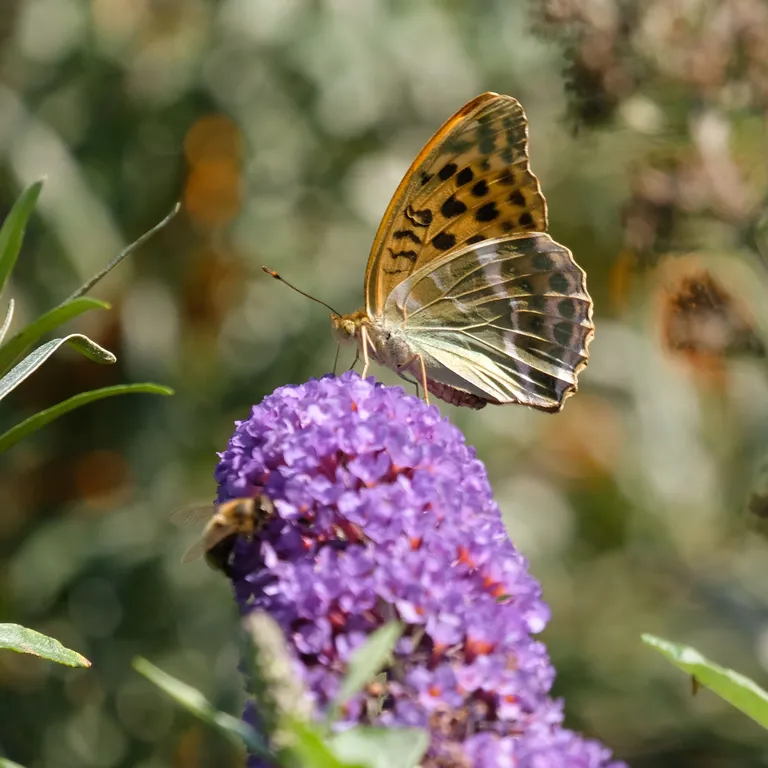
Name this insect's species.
Argynnis paphia
